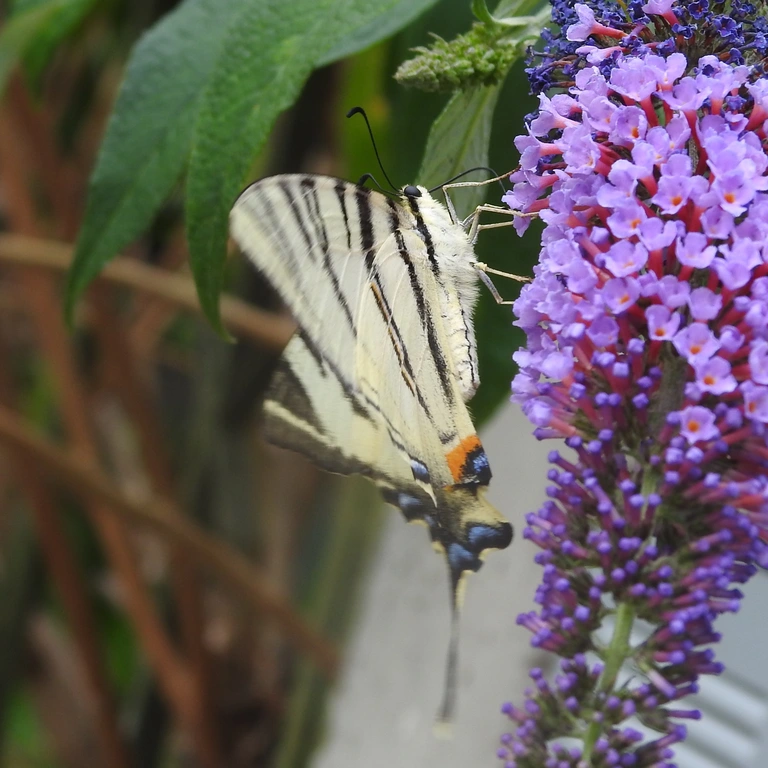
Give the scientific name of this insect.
Iphiclides podalirius
